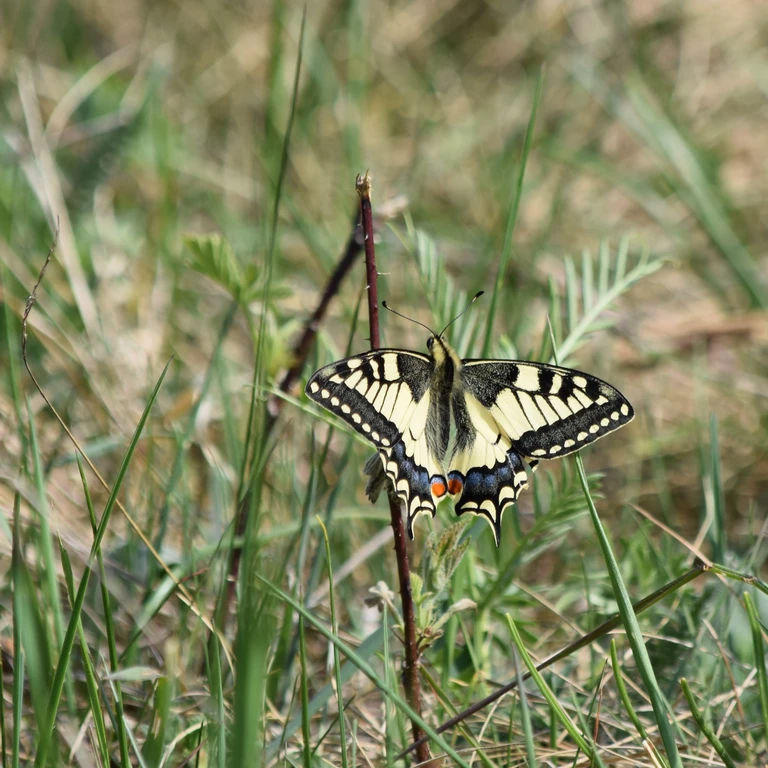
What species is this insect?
Papilio machaon
